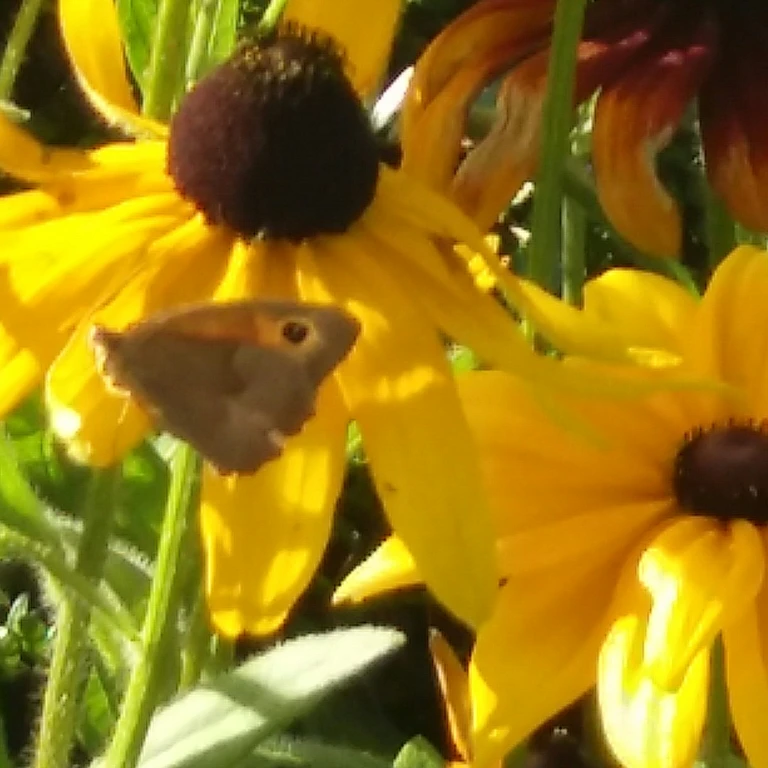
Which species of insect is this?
Maniola jurtina
